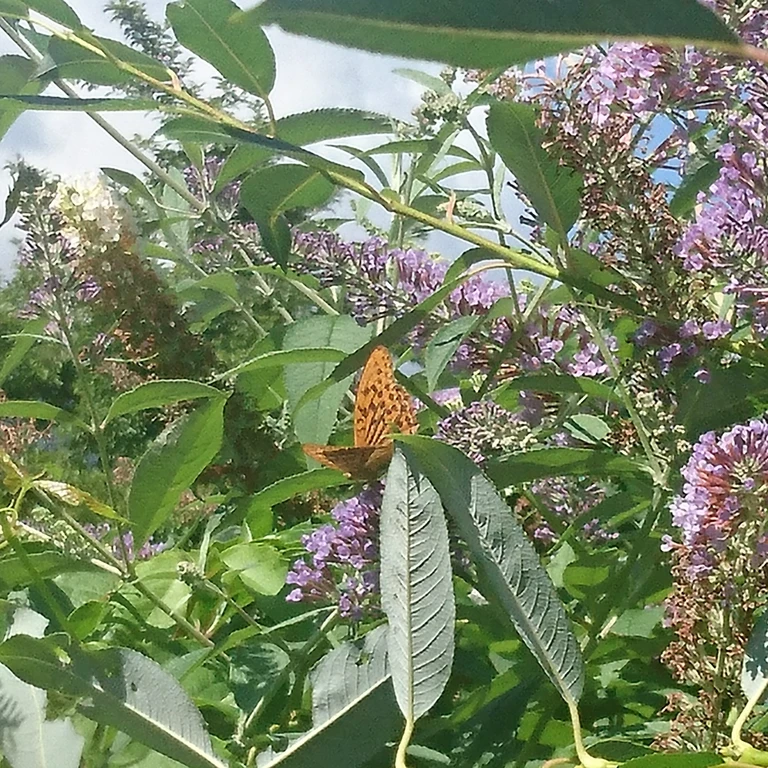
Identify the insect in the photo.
Argynnis paphia
